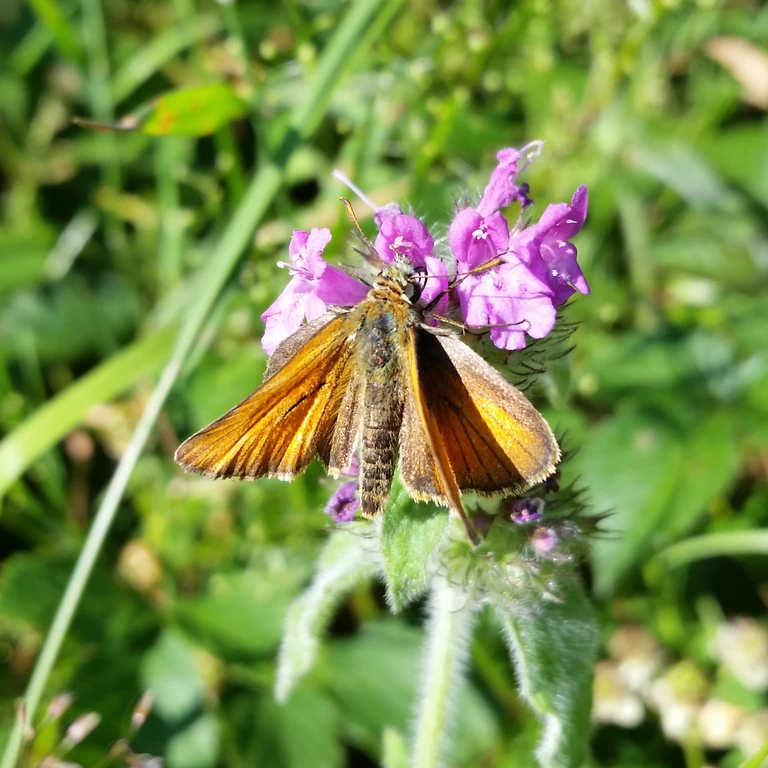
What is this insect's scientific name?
Thymelicus sylvestris
